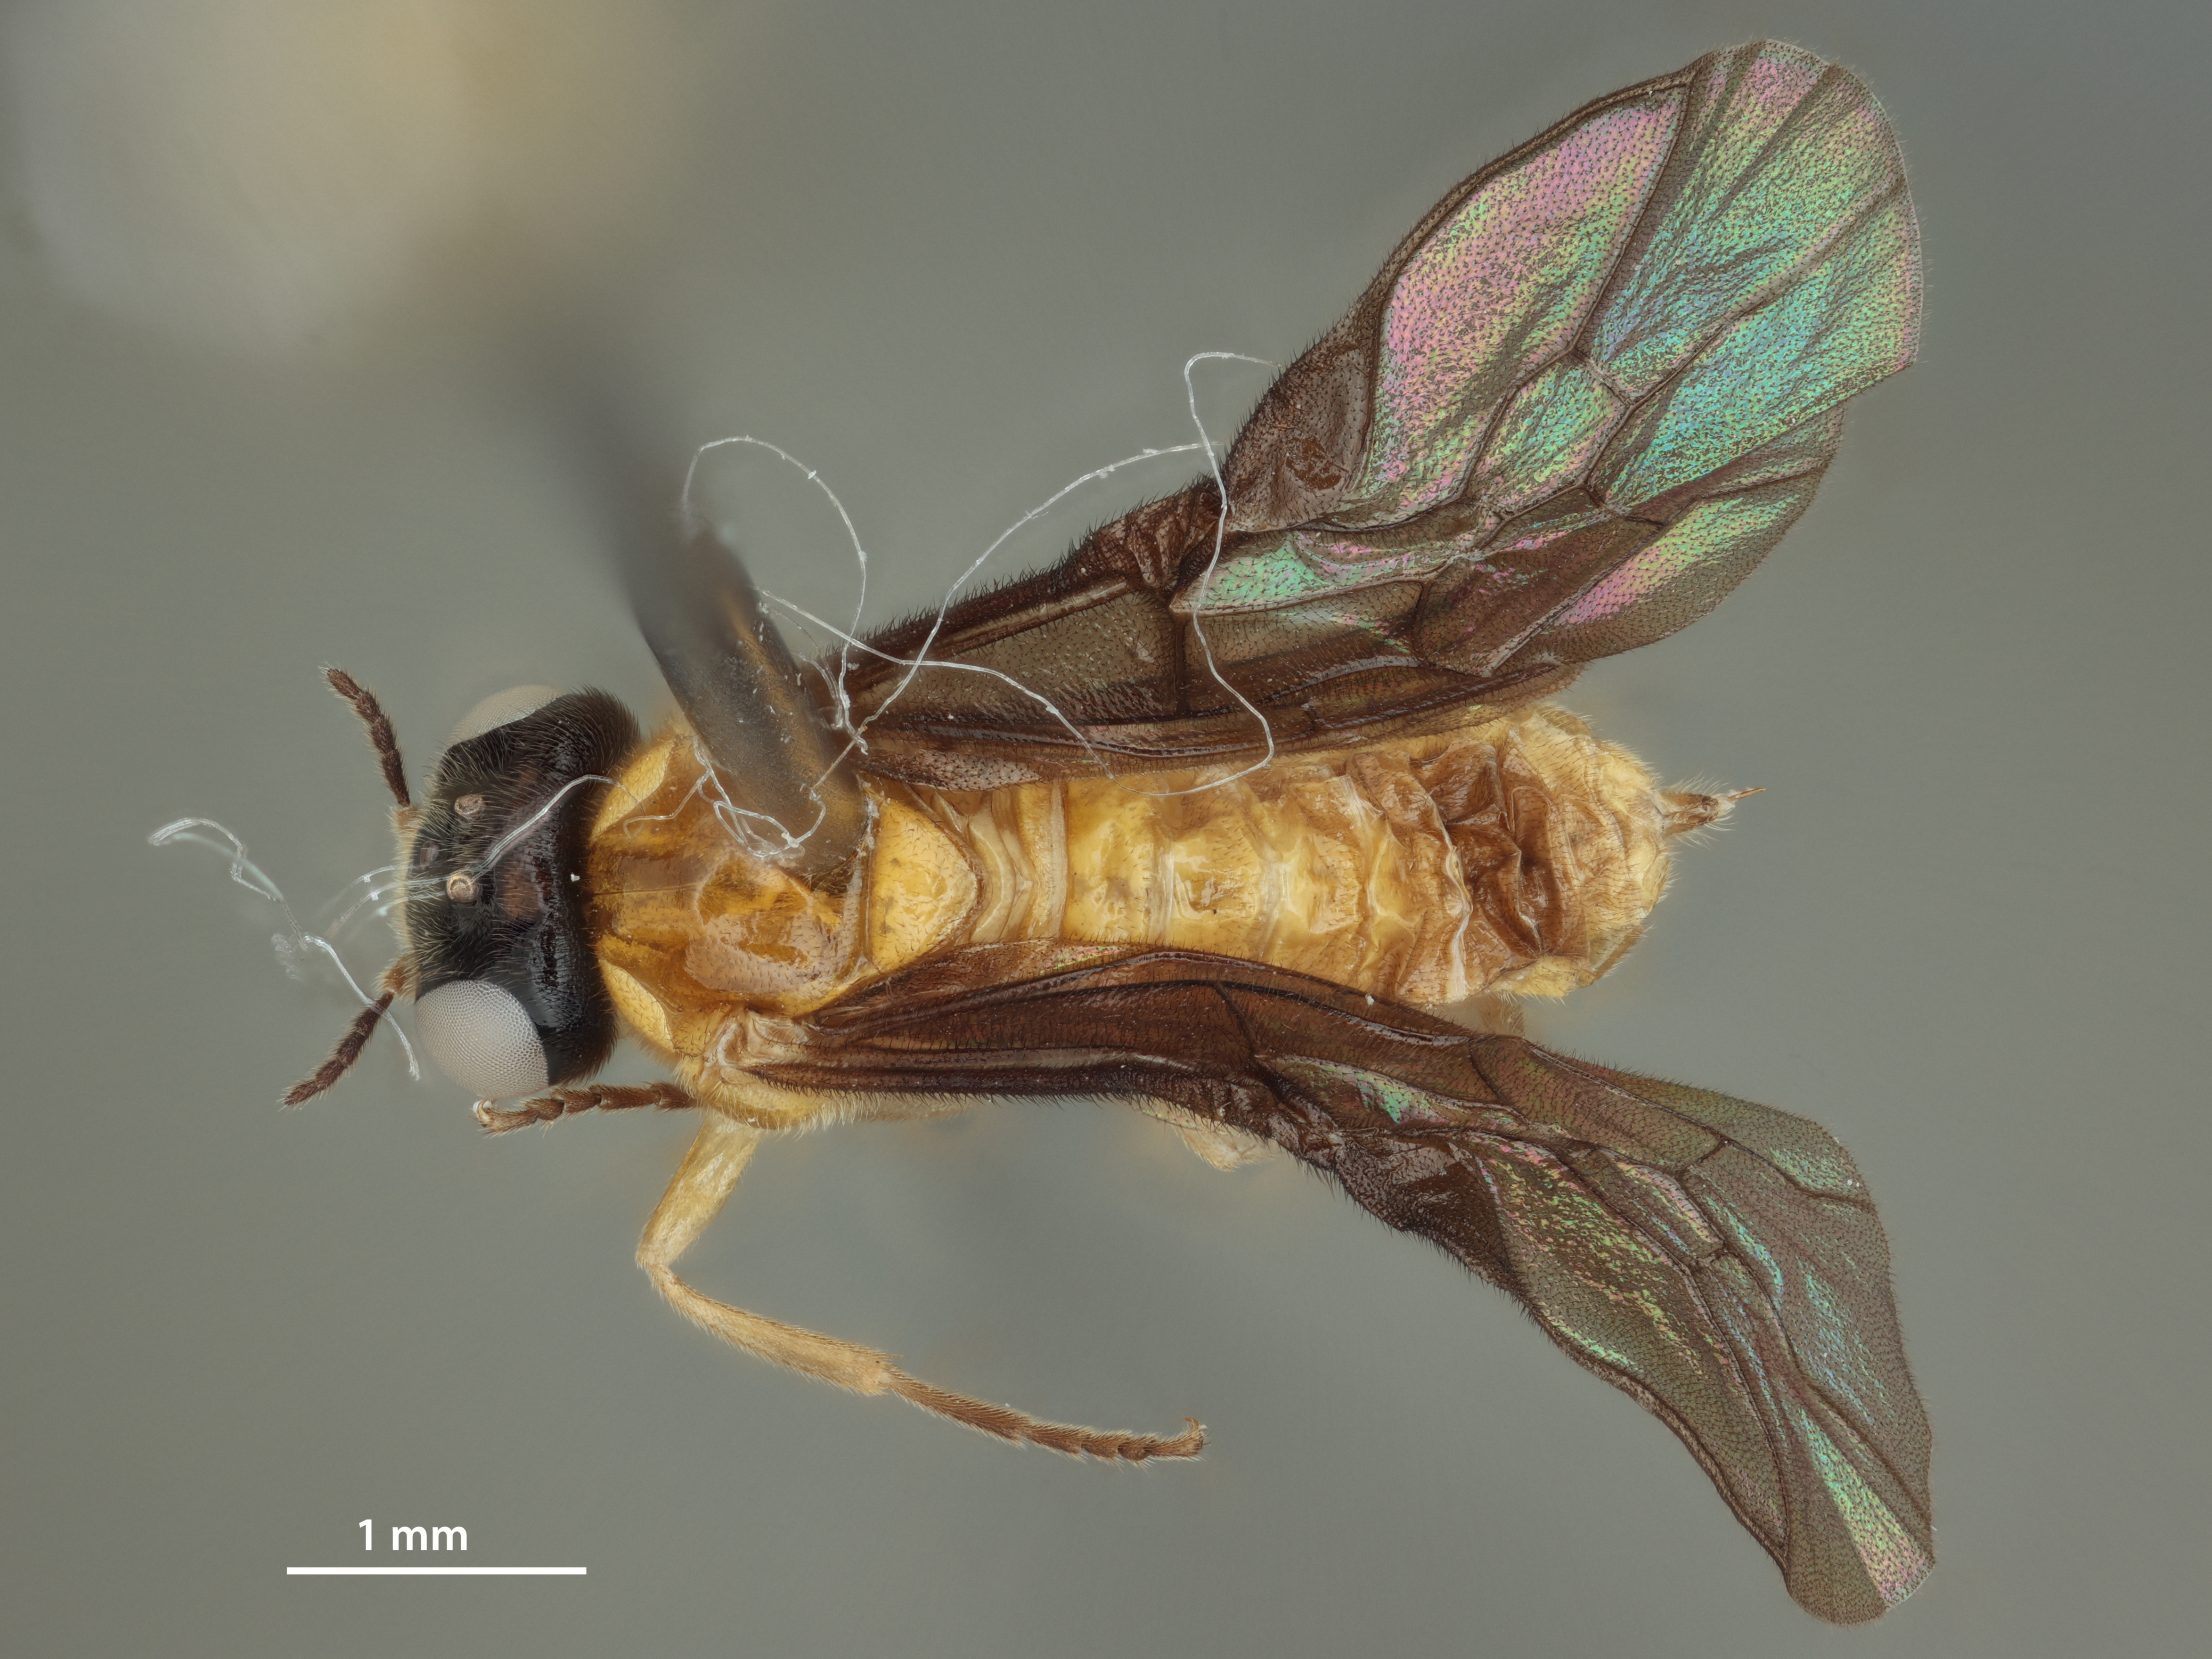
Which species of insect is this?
Acordulecera brevis
